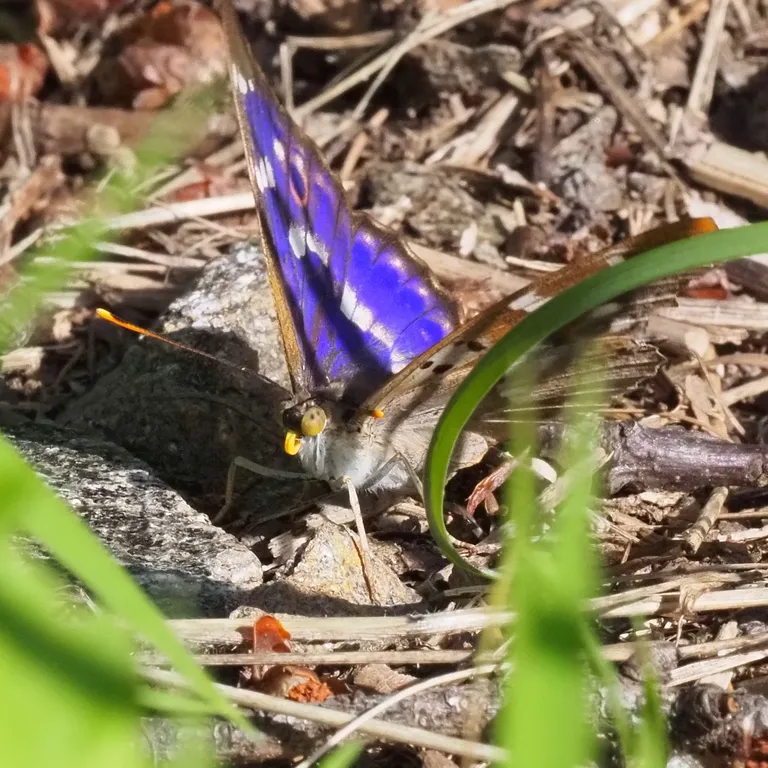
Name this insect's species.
Apatura ilia
